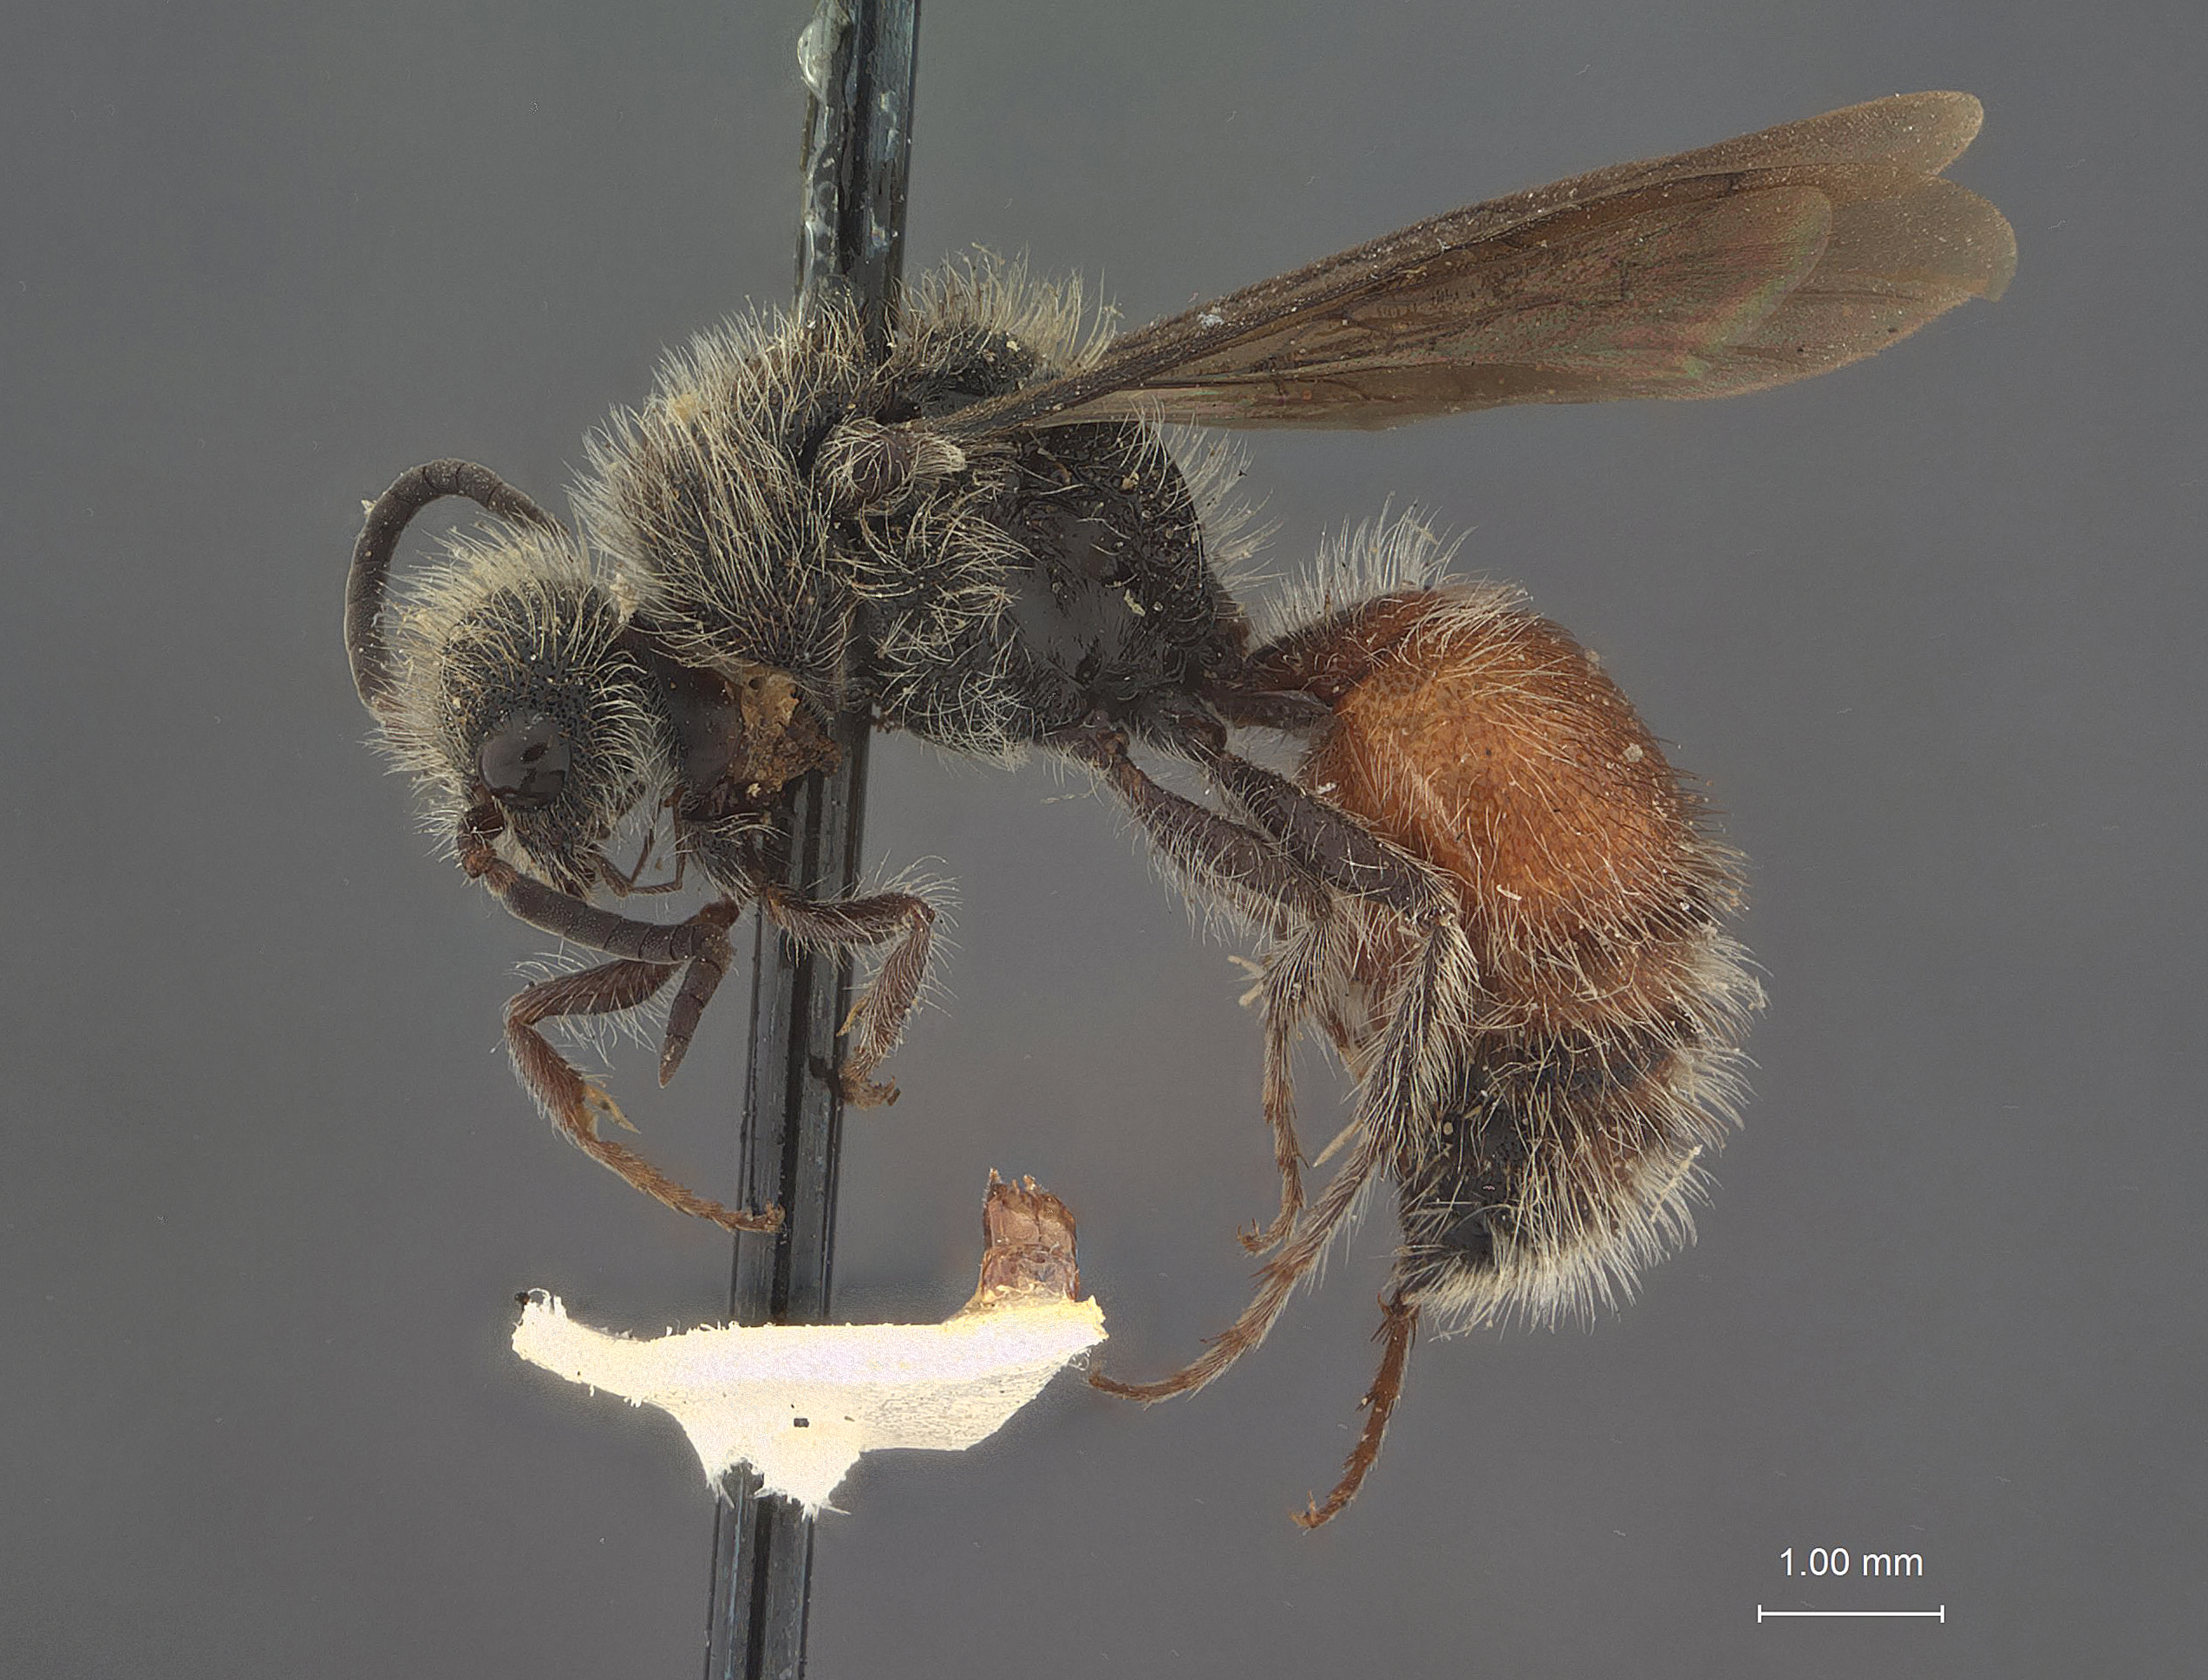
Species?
Pseudomethoca russeola
